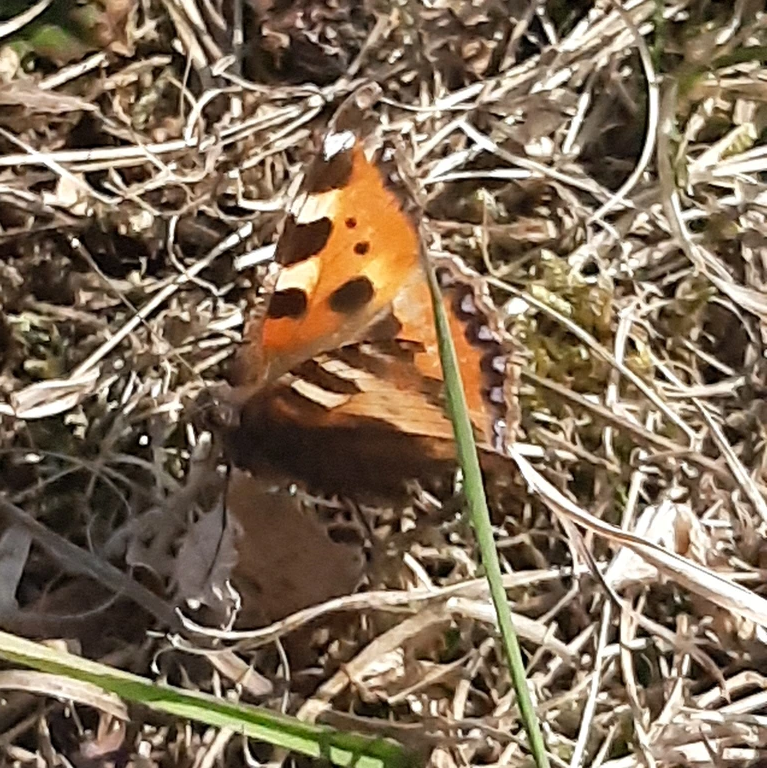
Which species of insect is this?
Aglais urticae
